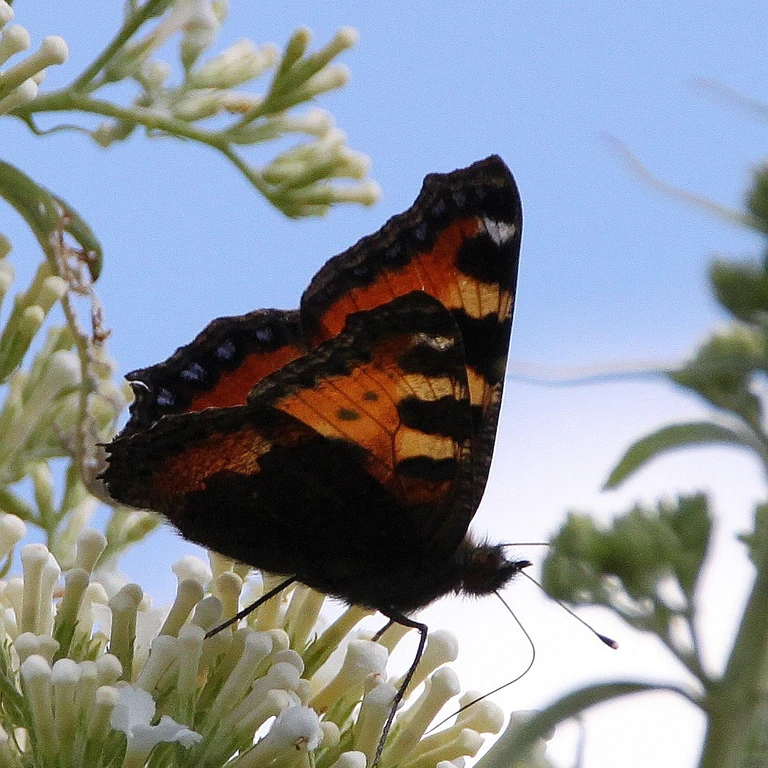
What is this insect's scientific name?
Aglais urticae
